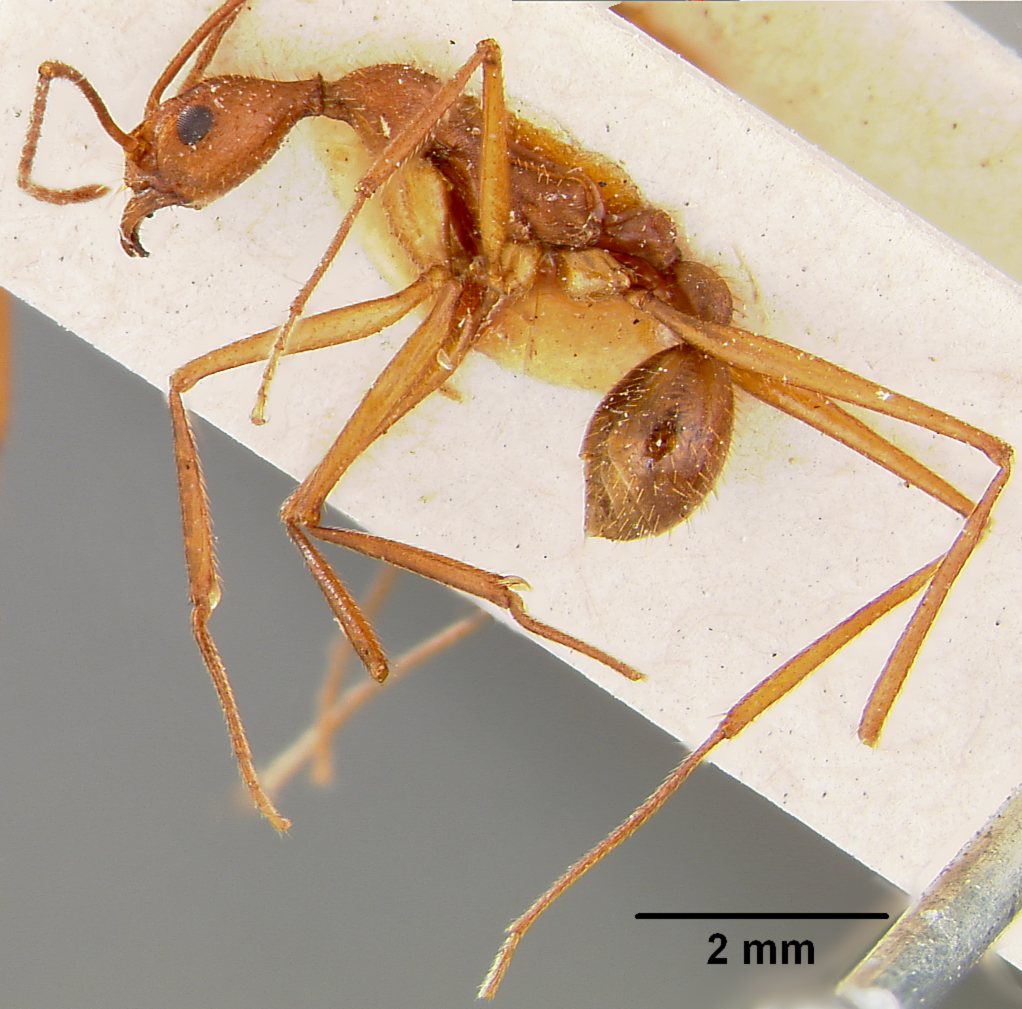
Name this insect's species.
Aphaenogaster phalangium
